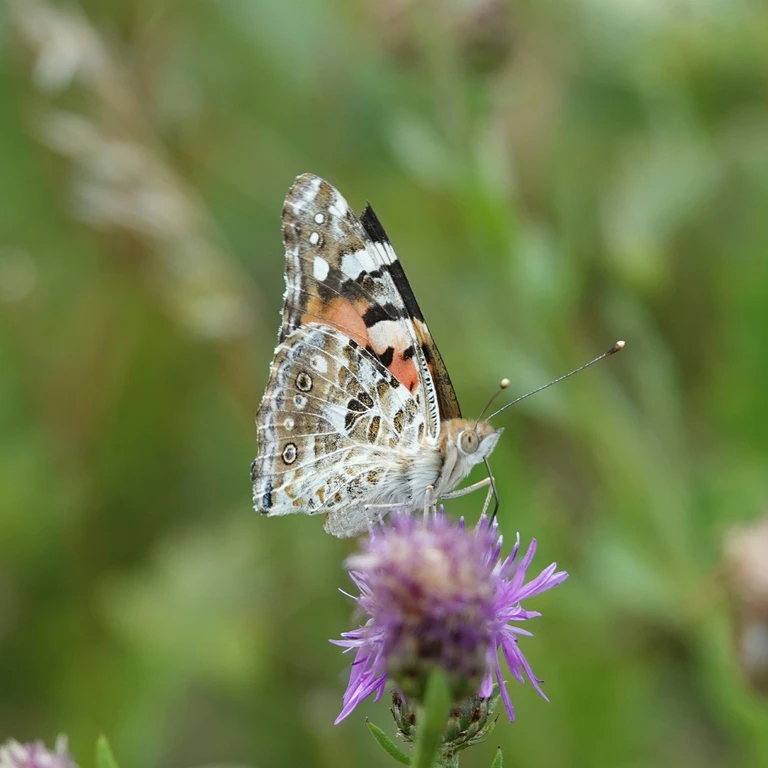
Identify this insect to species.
Vanessa cardui
